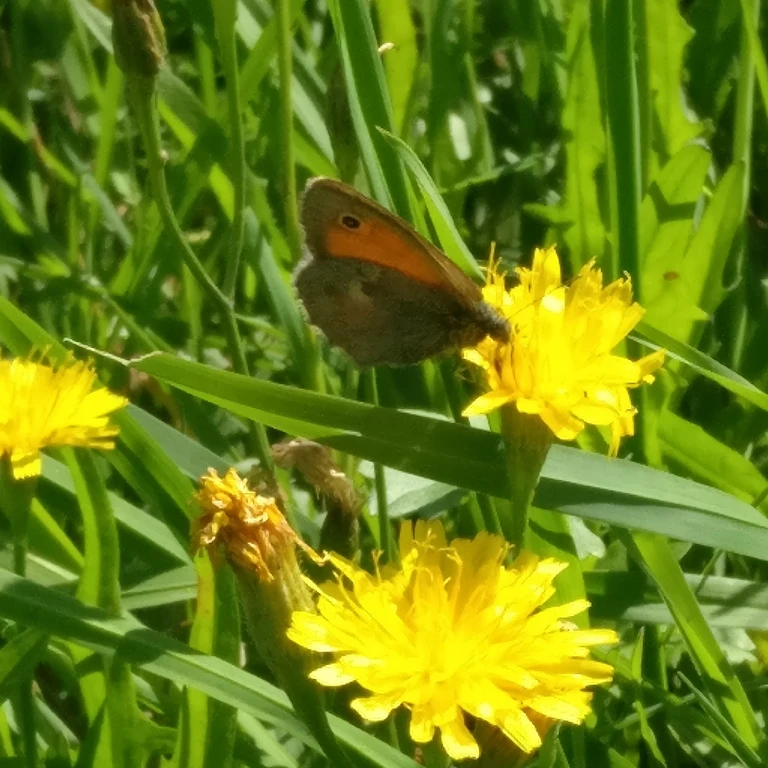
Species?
Coenonympha pamphilus
